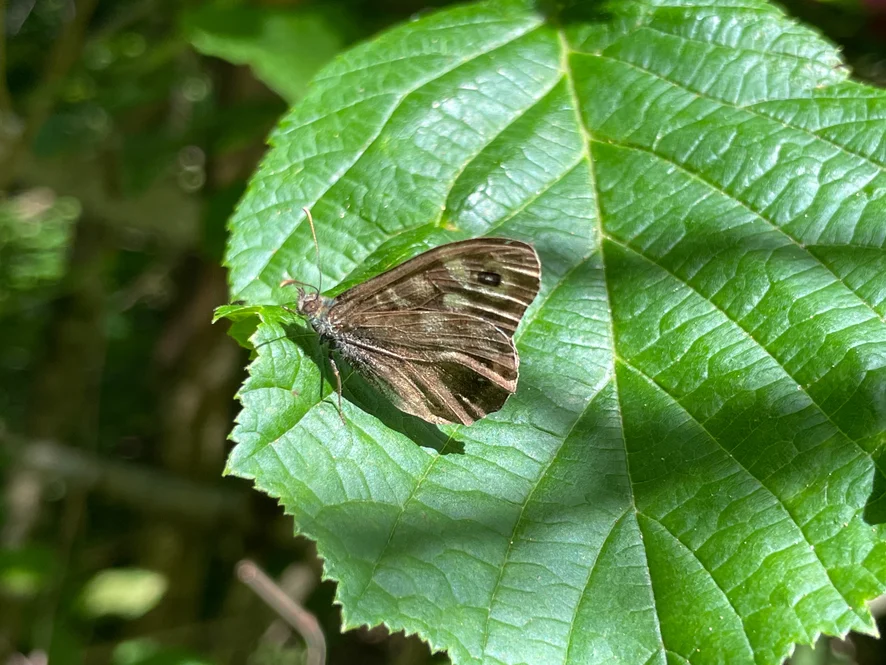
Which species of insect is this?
Pararge aegeria
